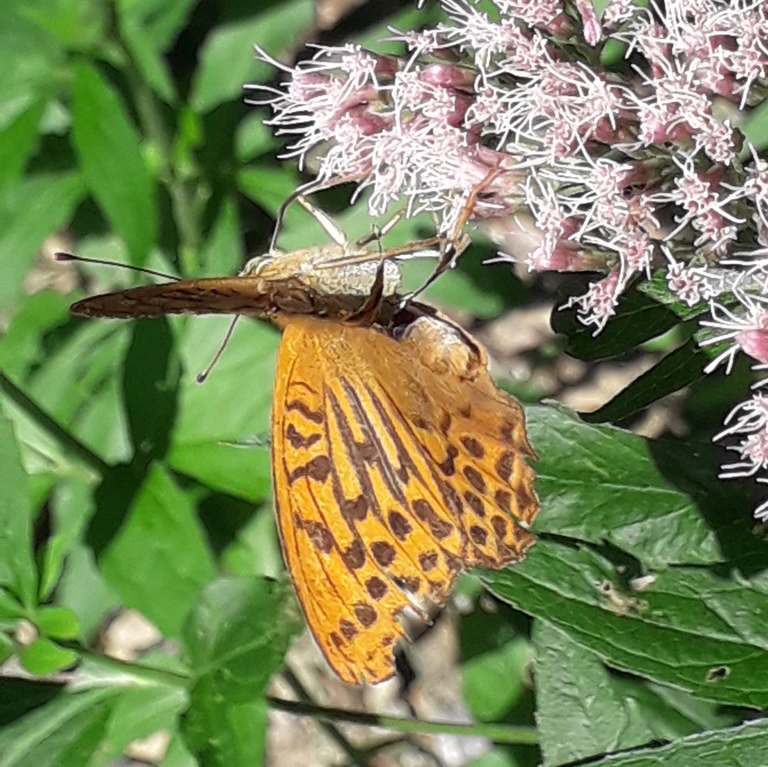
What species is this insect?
Argynnis paphia
